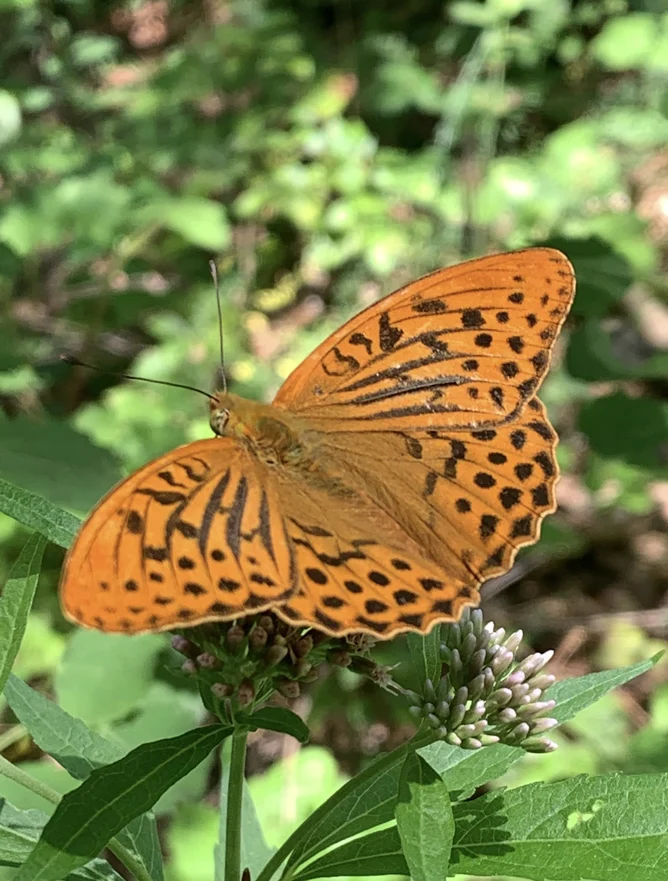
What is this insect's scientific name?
Argynnis paphia
